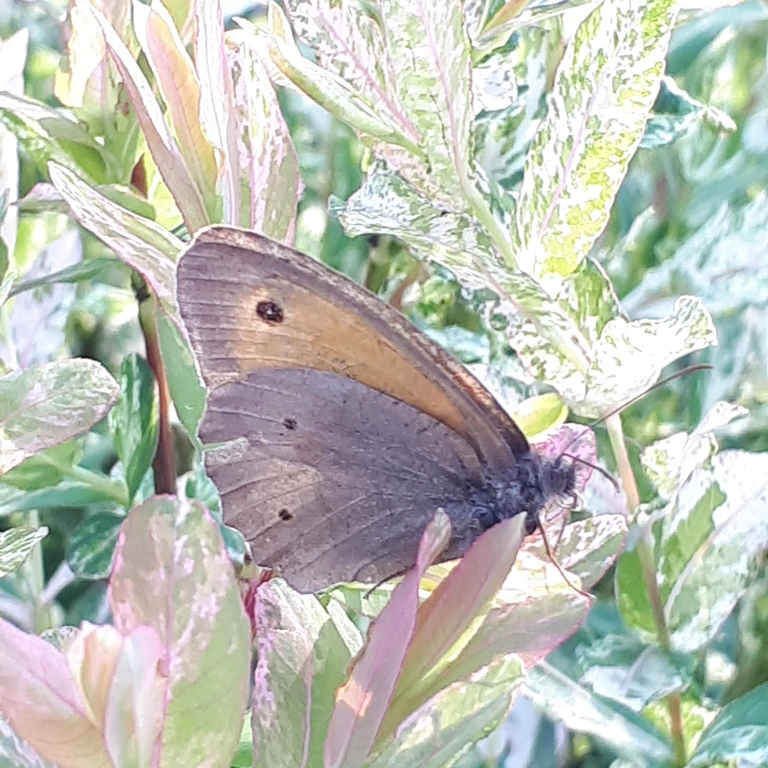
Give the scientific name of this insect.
Maniola jurtina
